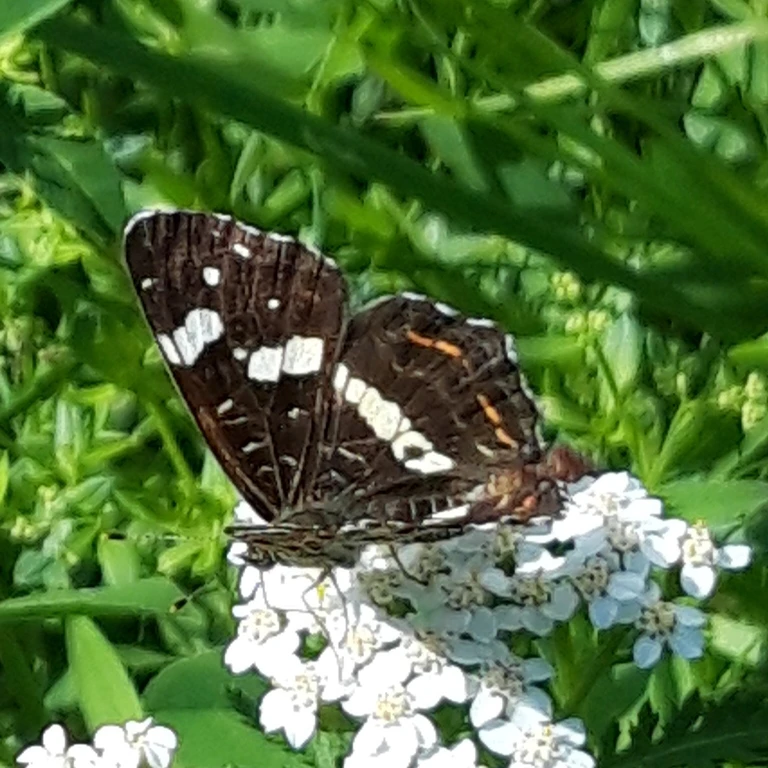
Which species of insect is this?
Araschnia levana
